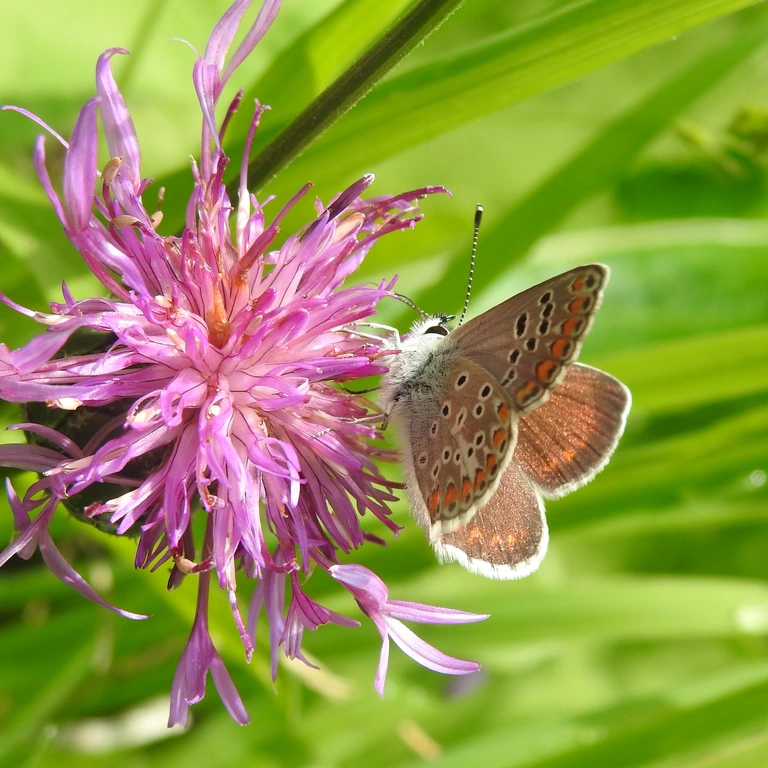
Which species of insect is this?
Aricia agestis/artaxerxes
